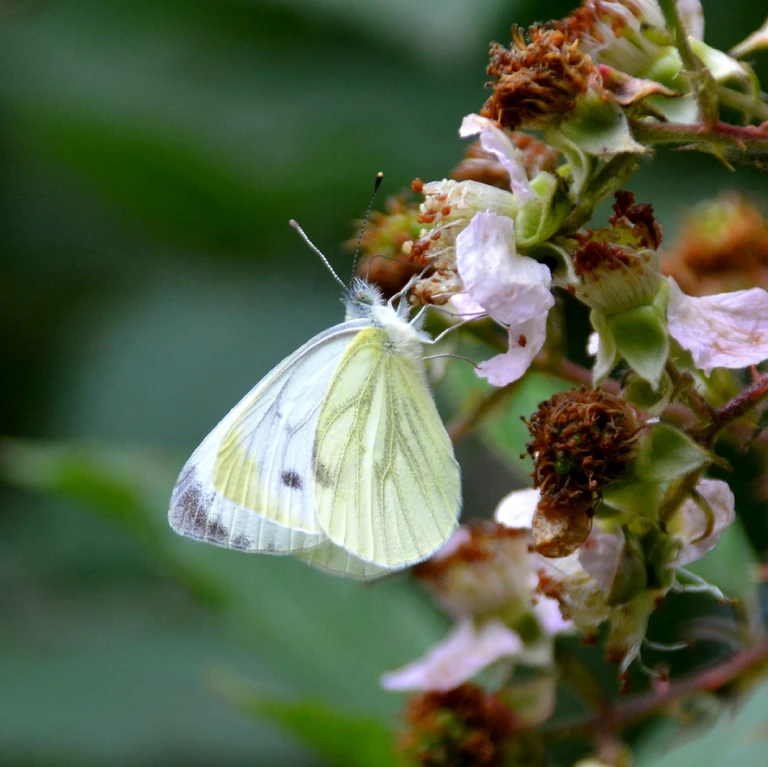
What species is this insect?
Pieris napi
